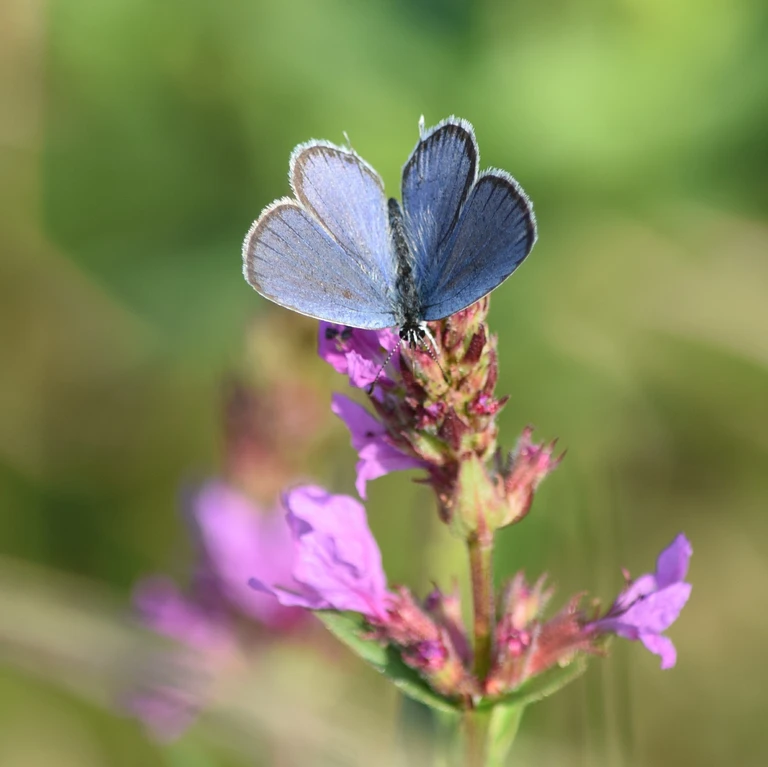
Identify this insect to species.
Cupido argiades (also Elkalyce argiades)
